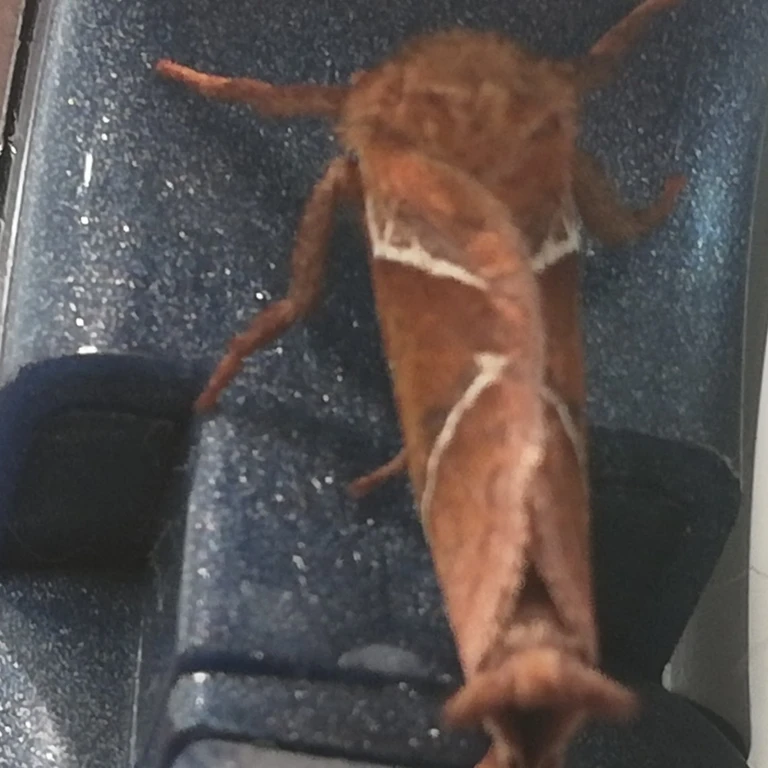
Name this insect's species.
Triodia sylvina
